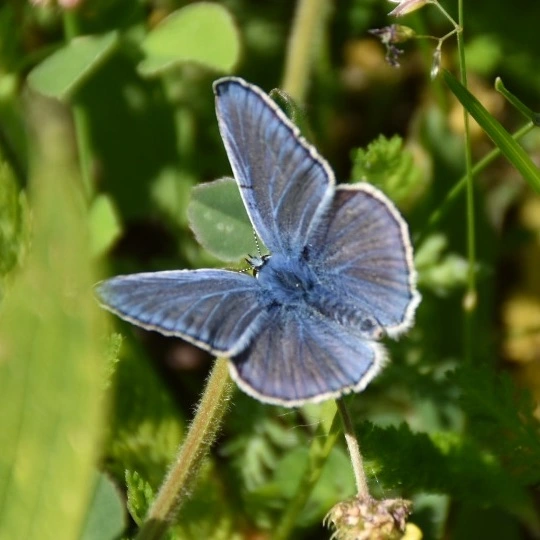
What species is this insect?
Polyommatus icarus
